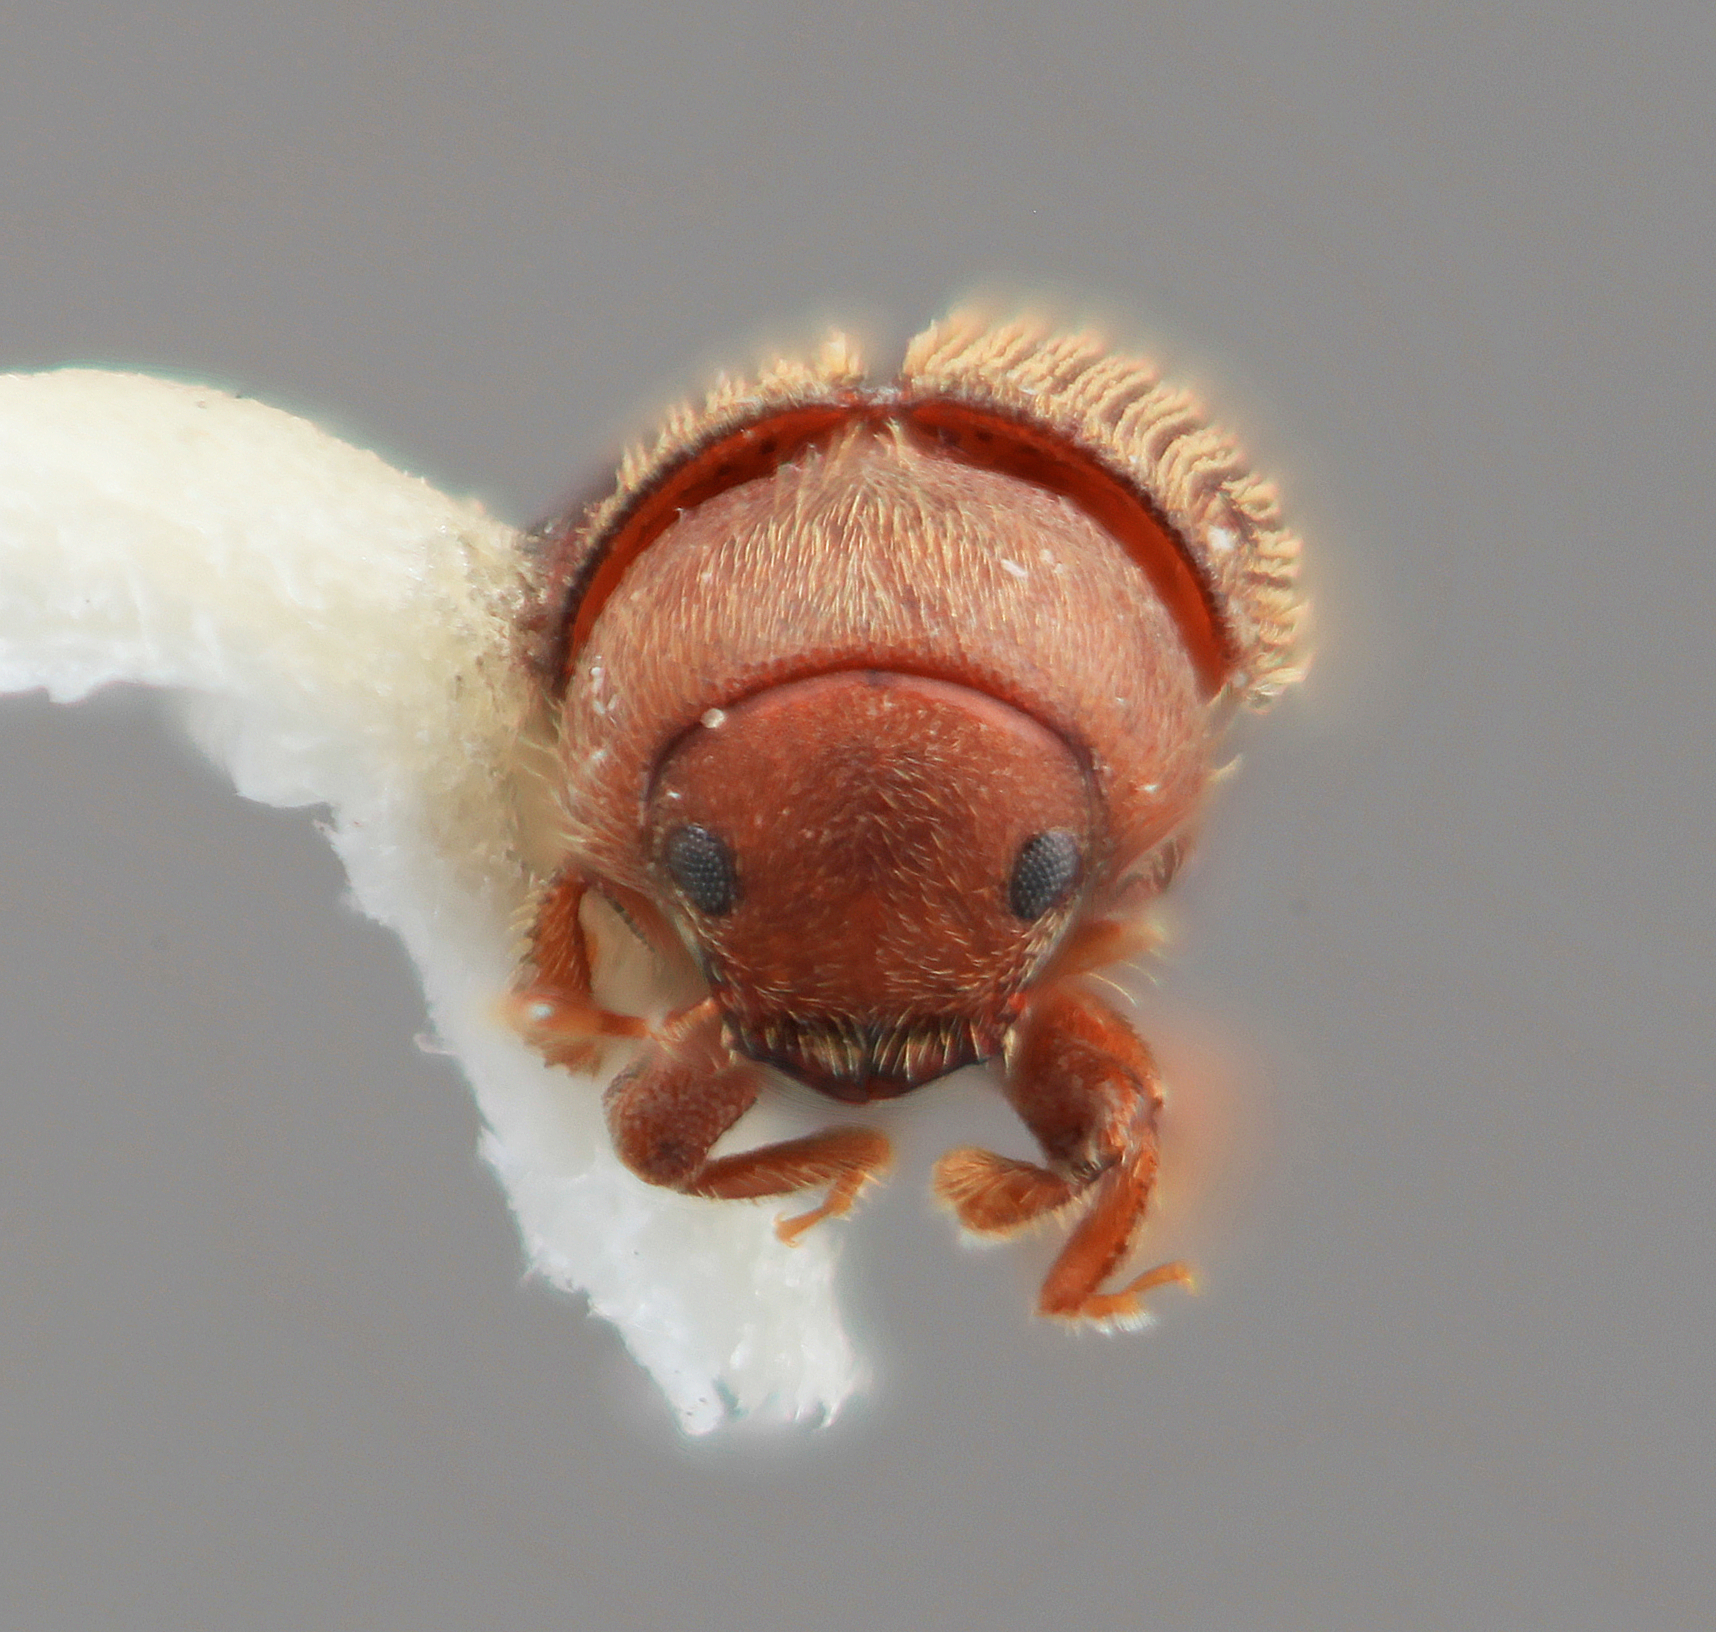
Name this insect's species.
Phrixosoma rubra
